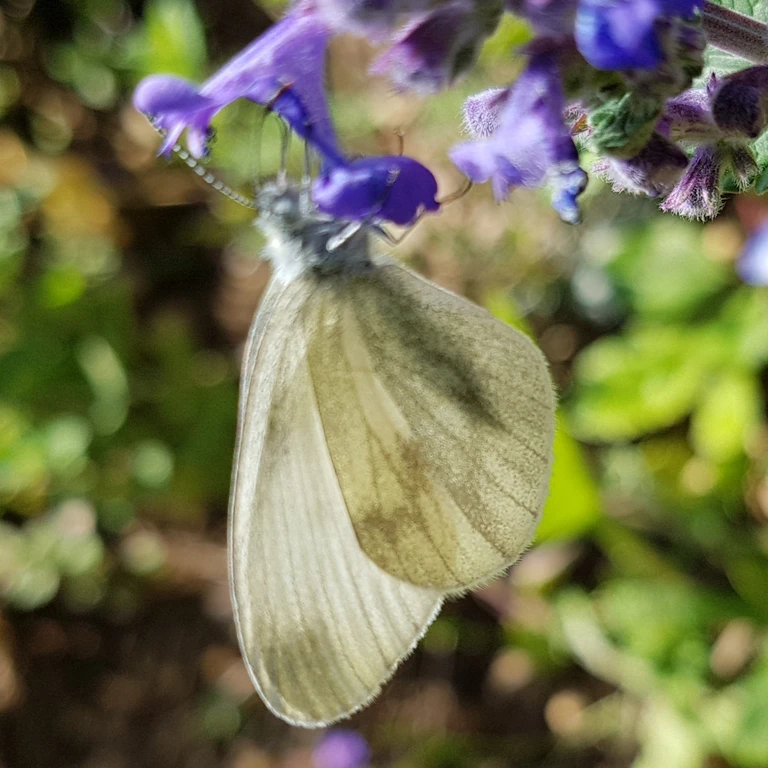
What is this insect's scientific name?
Leptidea sinapis/juvernica
